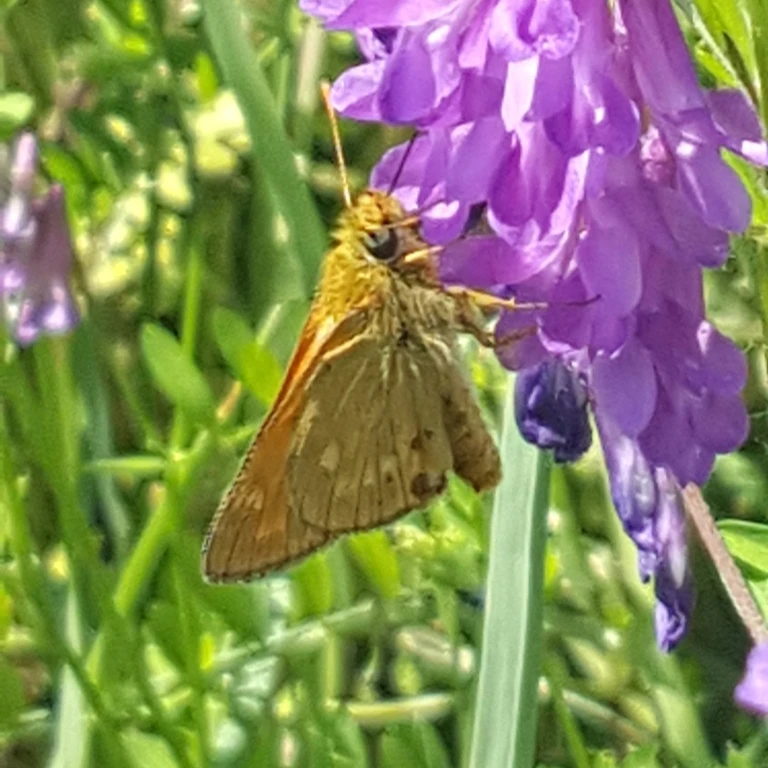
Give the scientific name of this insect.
Ochlodes sylvanus (also Ochlodes venata)
